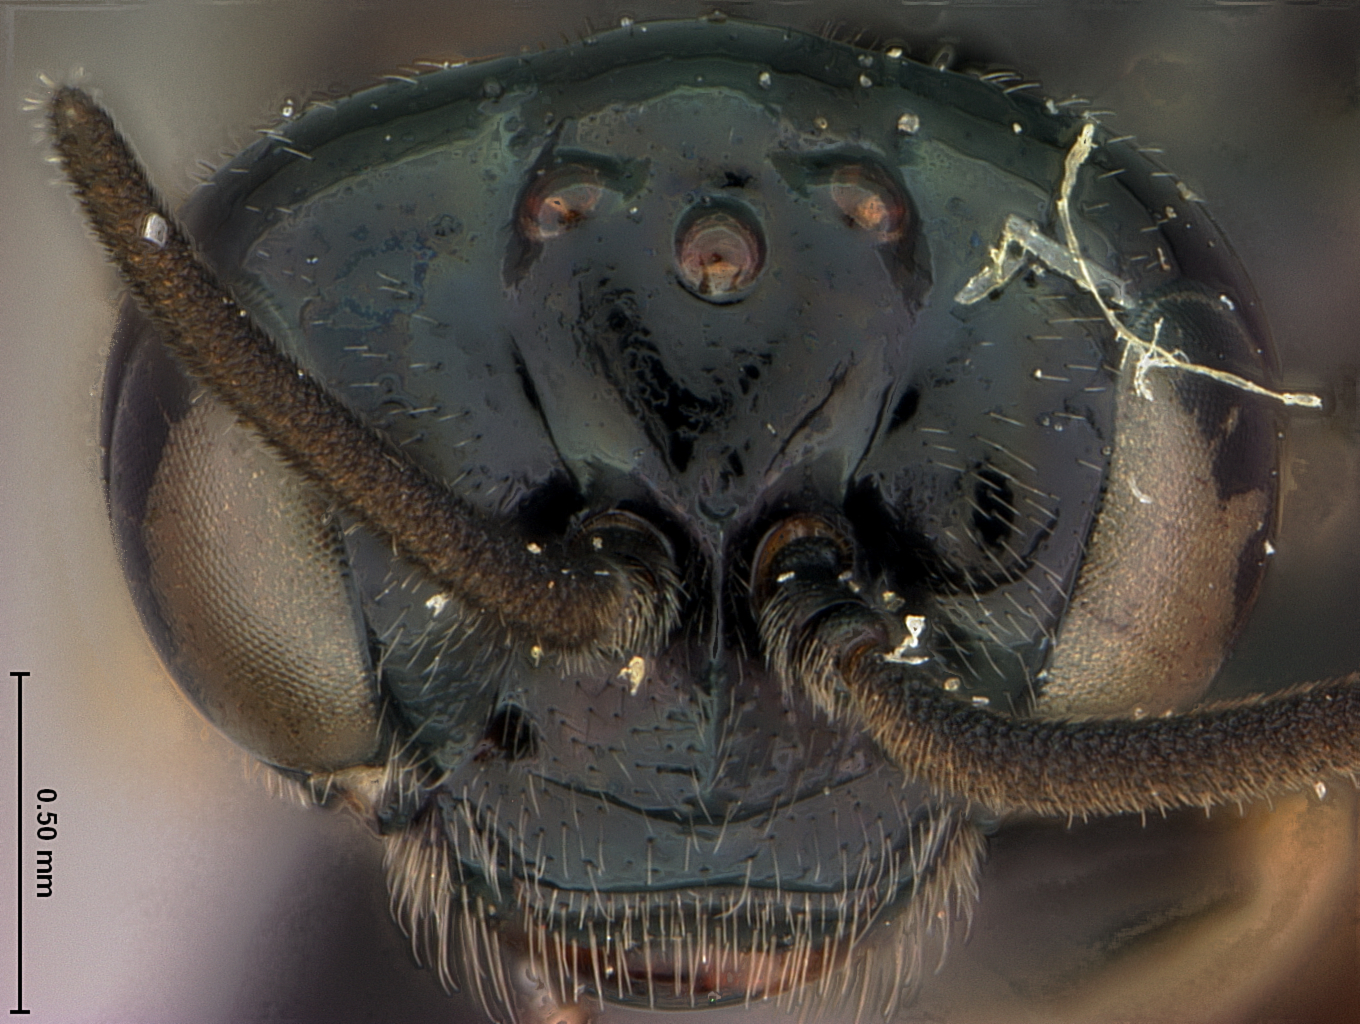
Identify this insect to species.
Ptenus torridus
